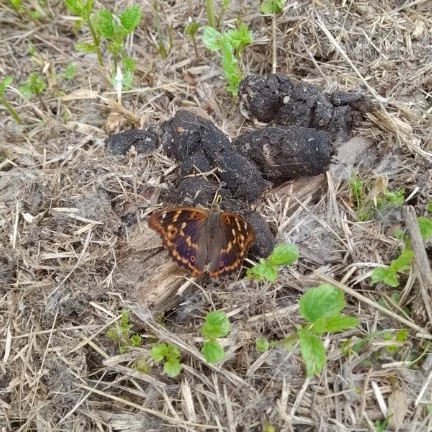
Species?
Apatura ilia
